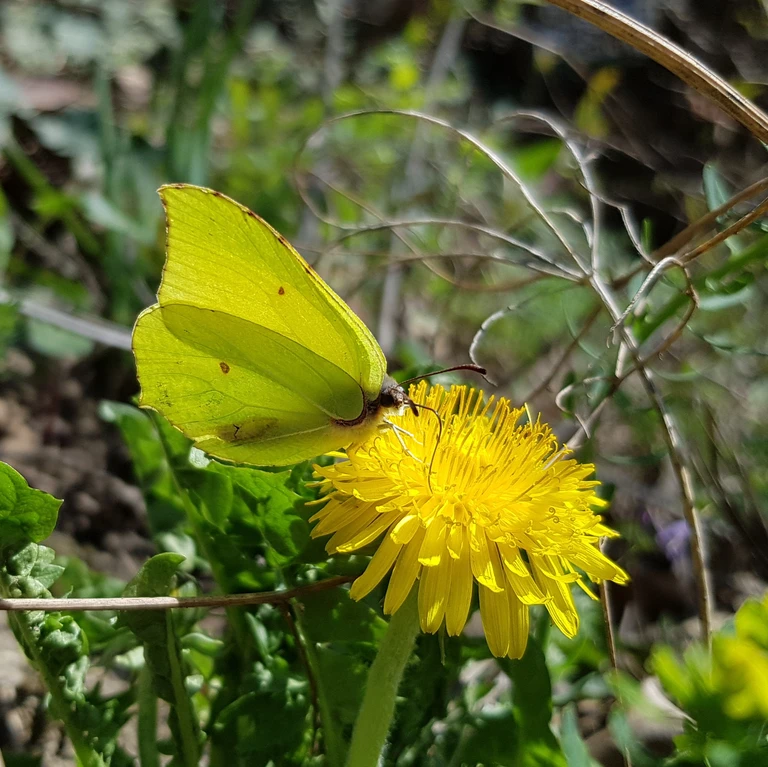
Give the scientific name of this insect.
Gonepteryx rhamni
